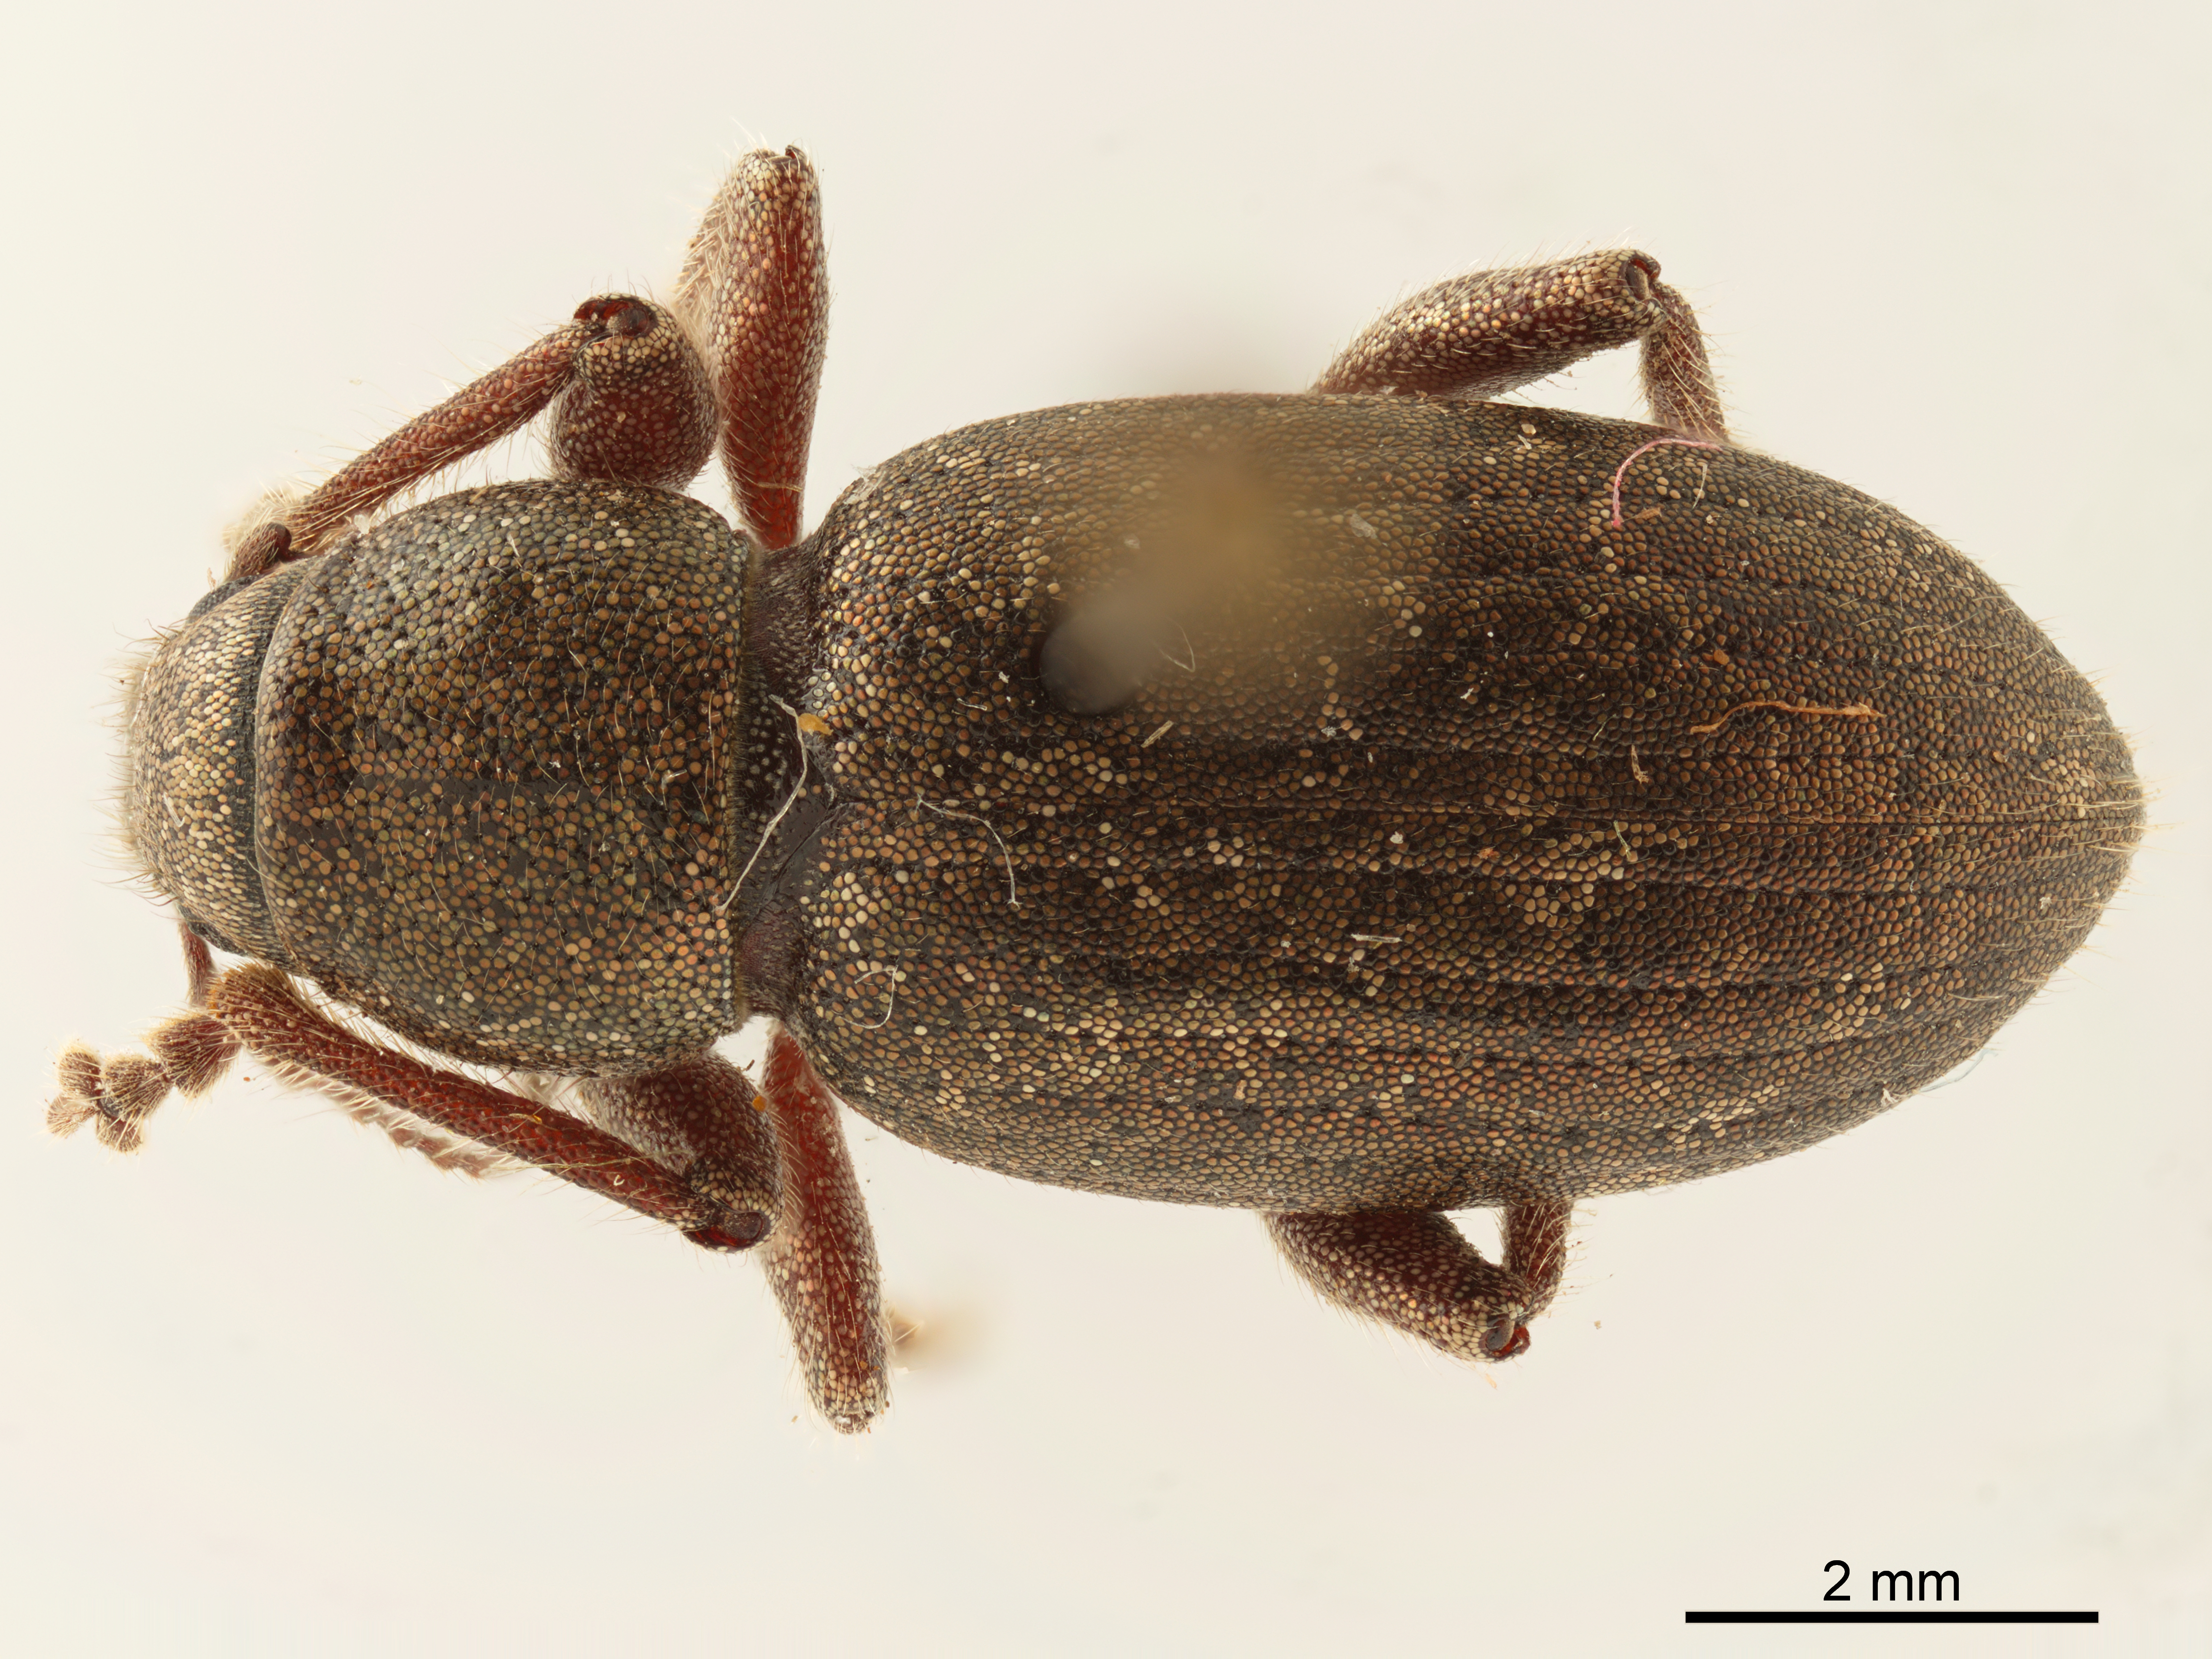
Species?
Pseudorimus orbicollis
